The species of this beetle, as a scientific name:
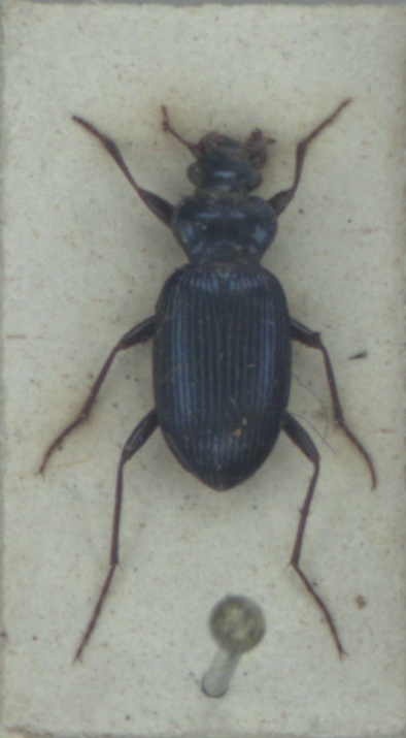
Leistus spinibarbis
